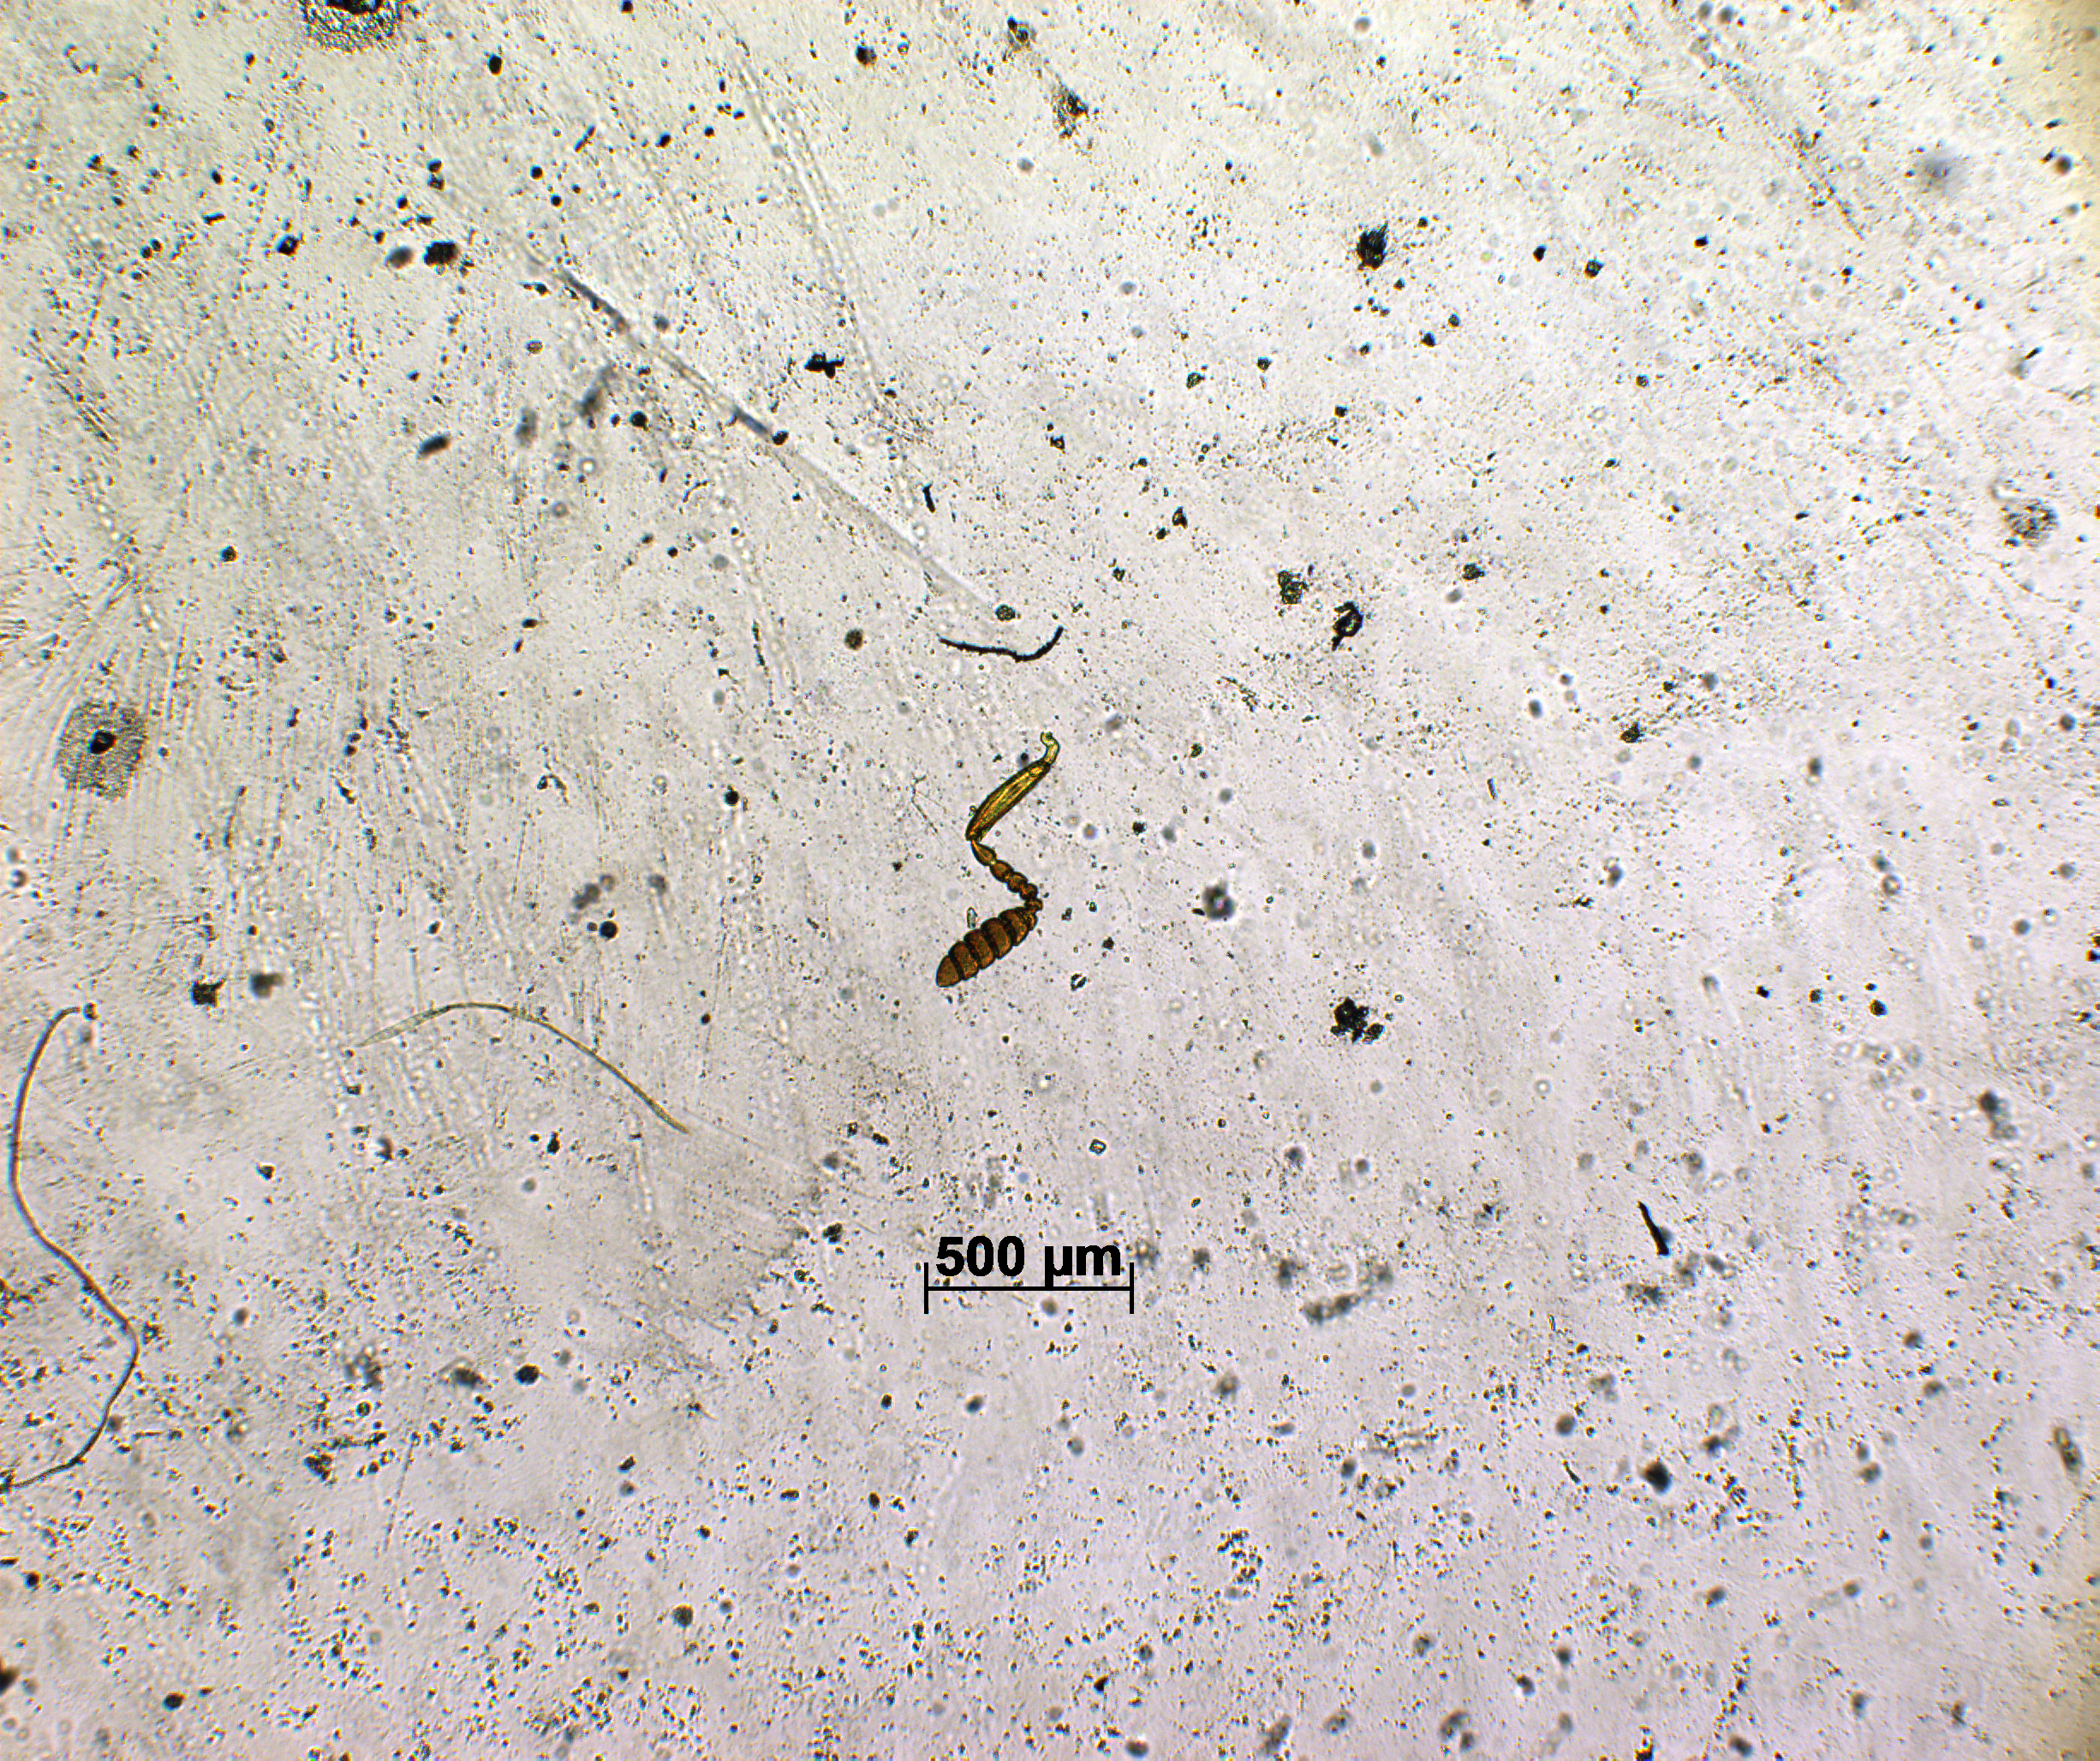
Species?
Paridris pachmarhicus
